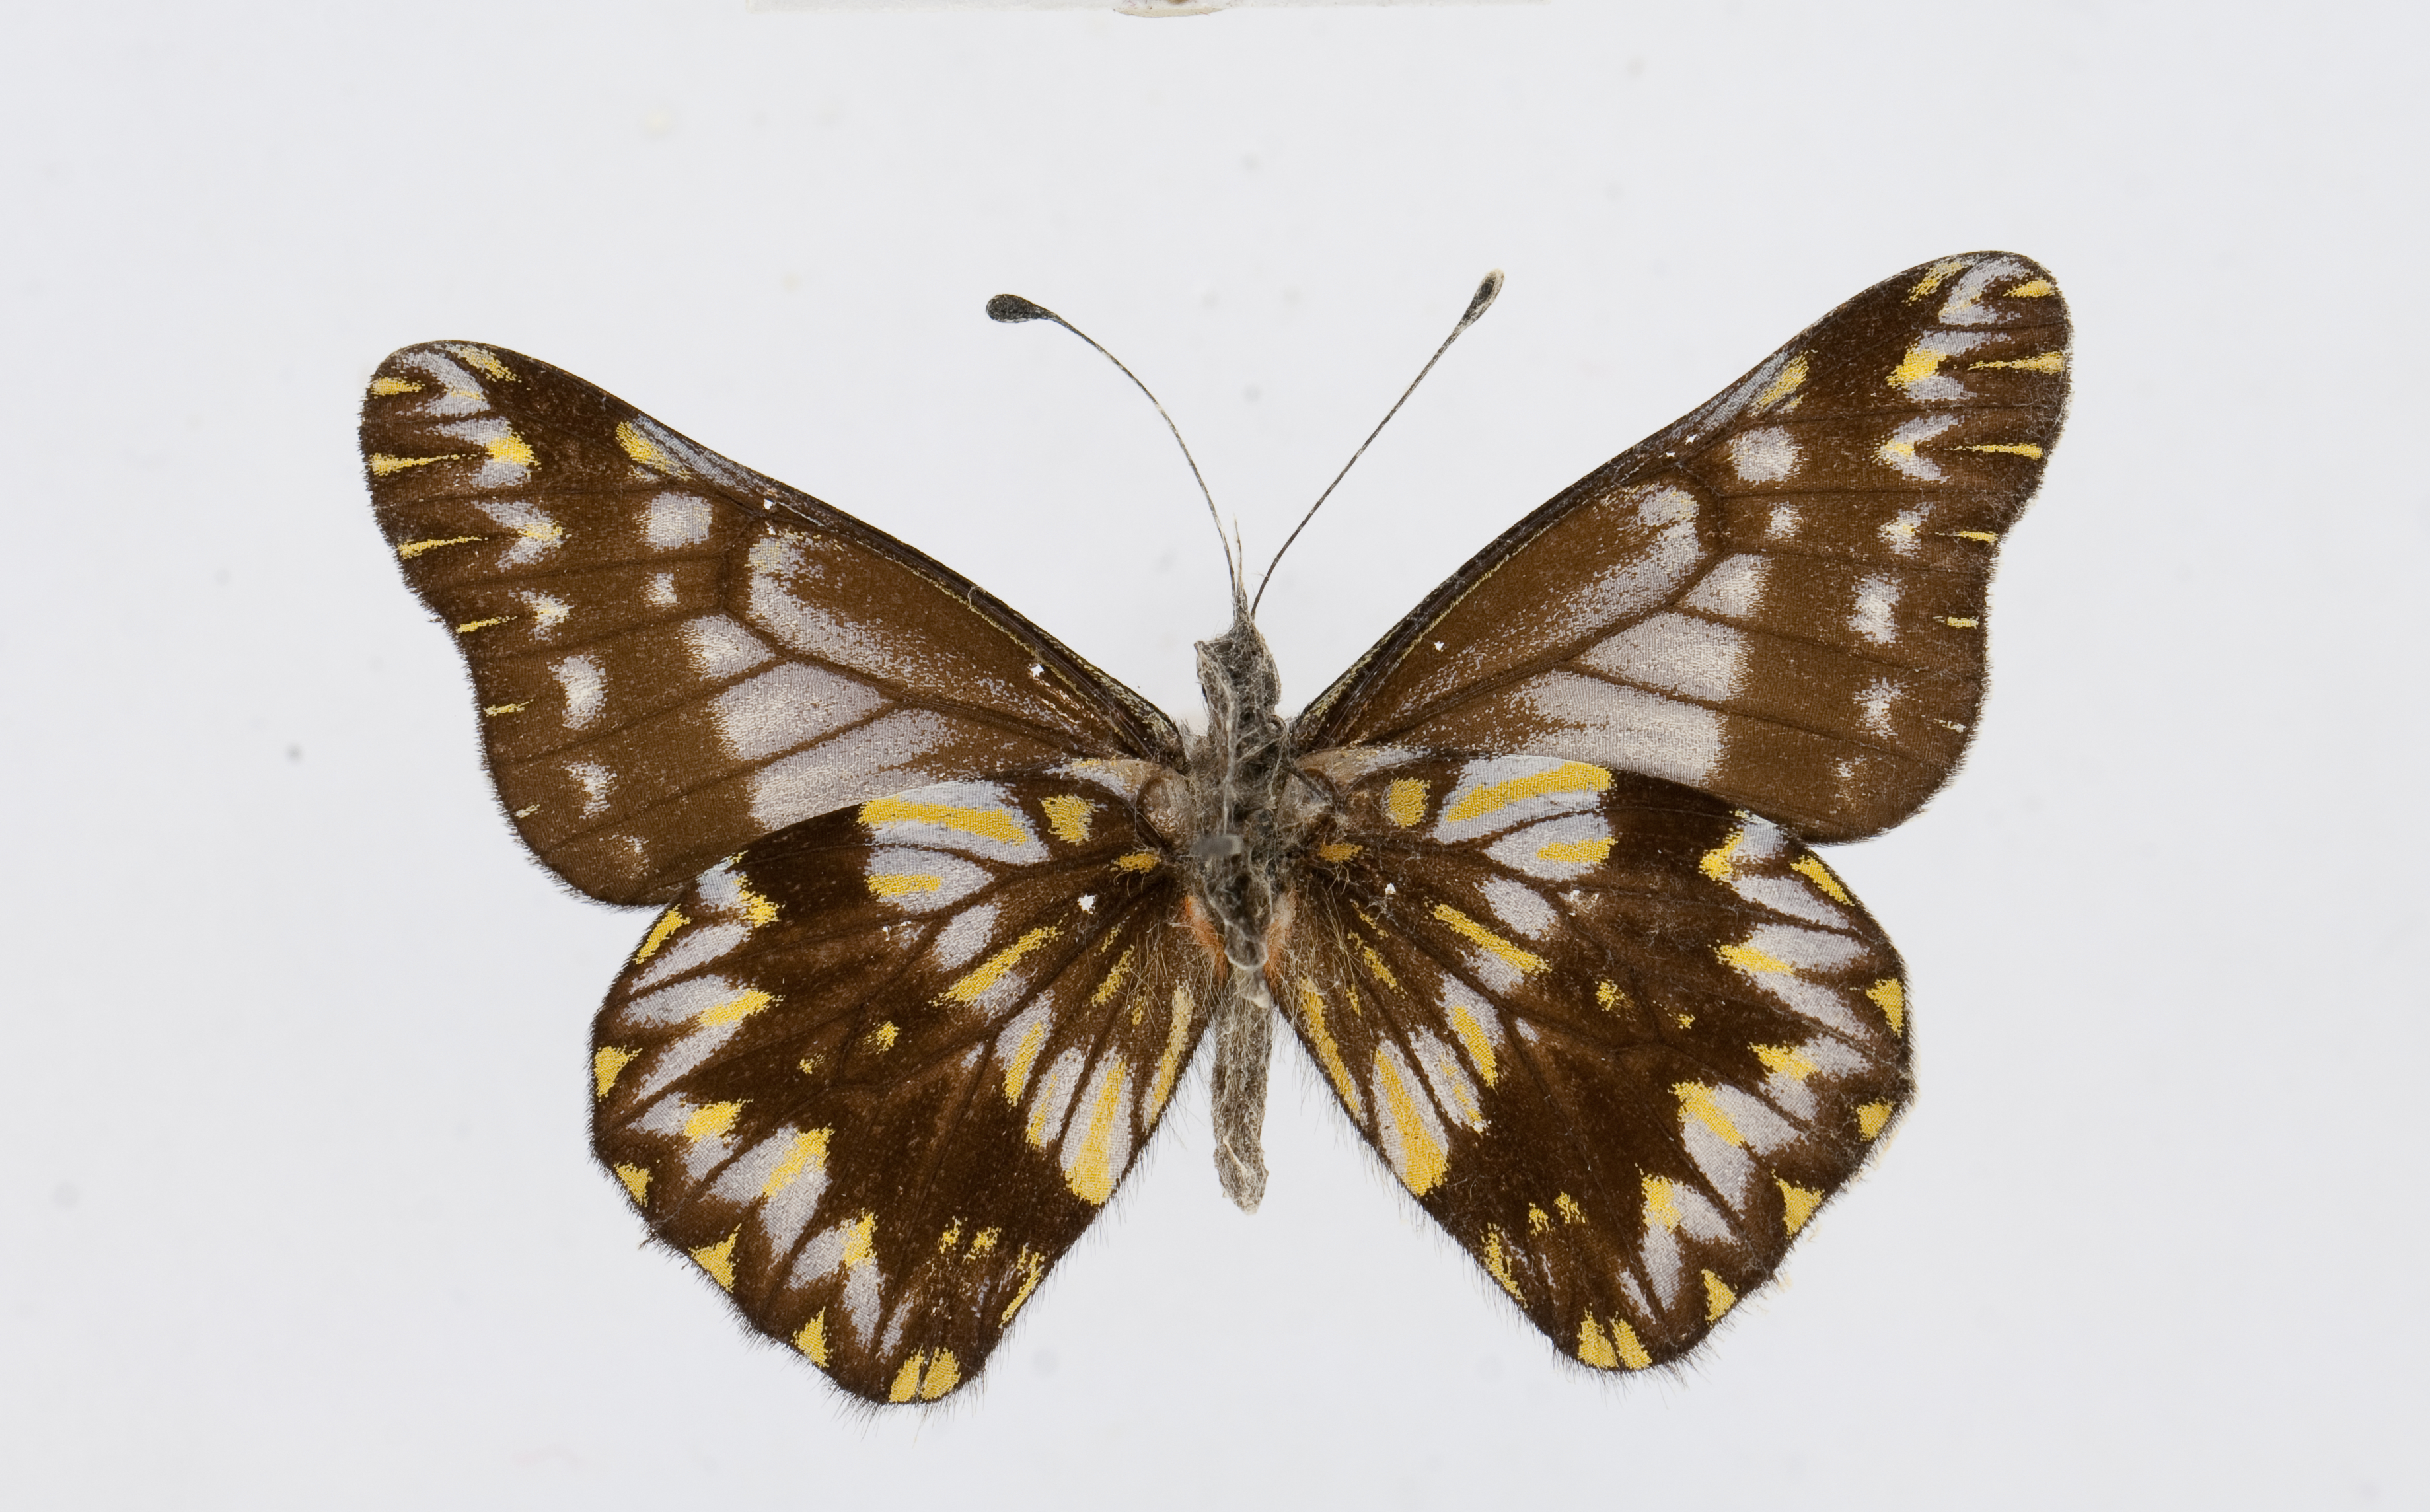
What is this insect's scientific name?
Catasticta distincta
